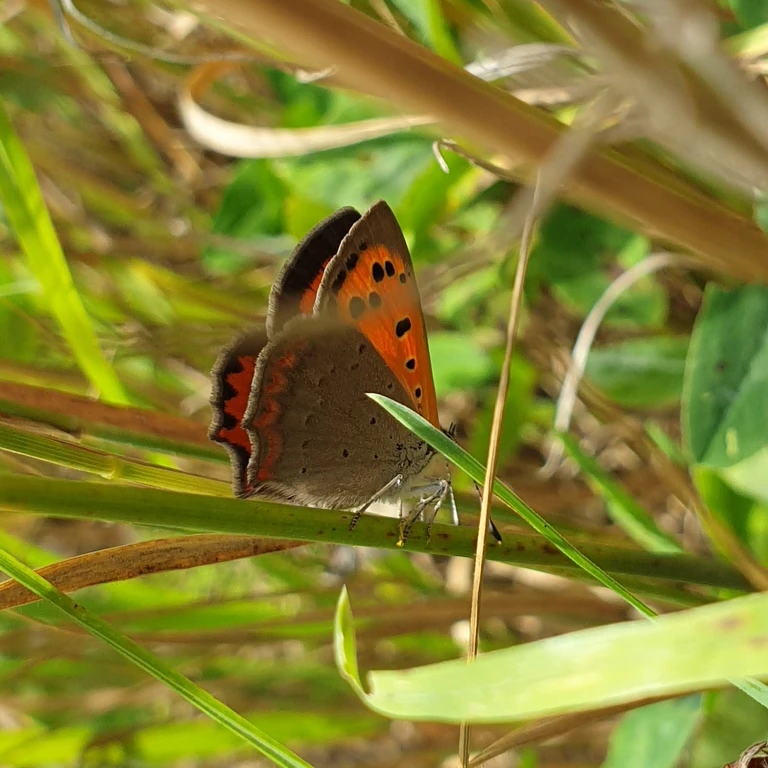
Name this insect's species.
Lycaena phlaeas
